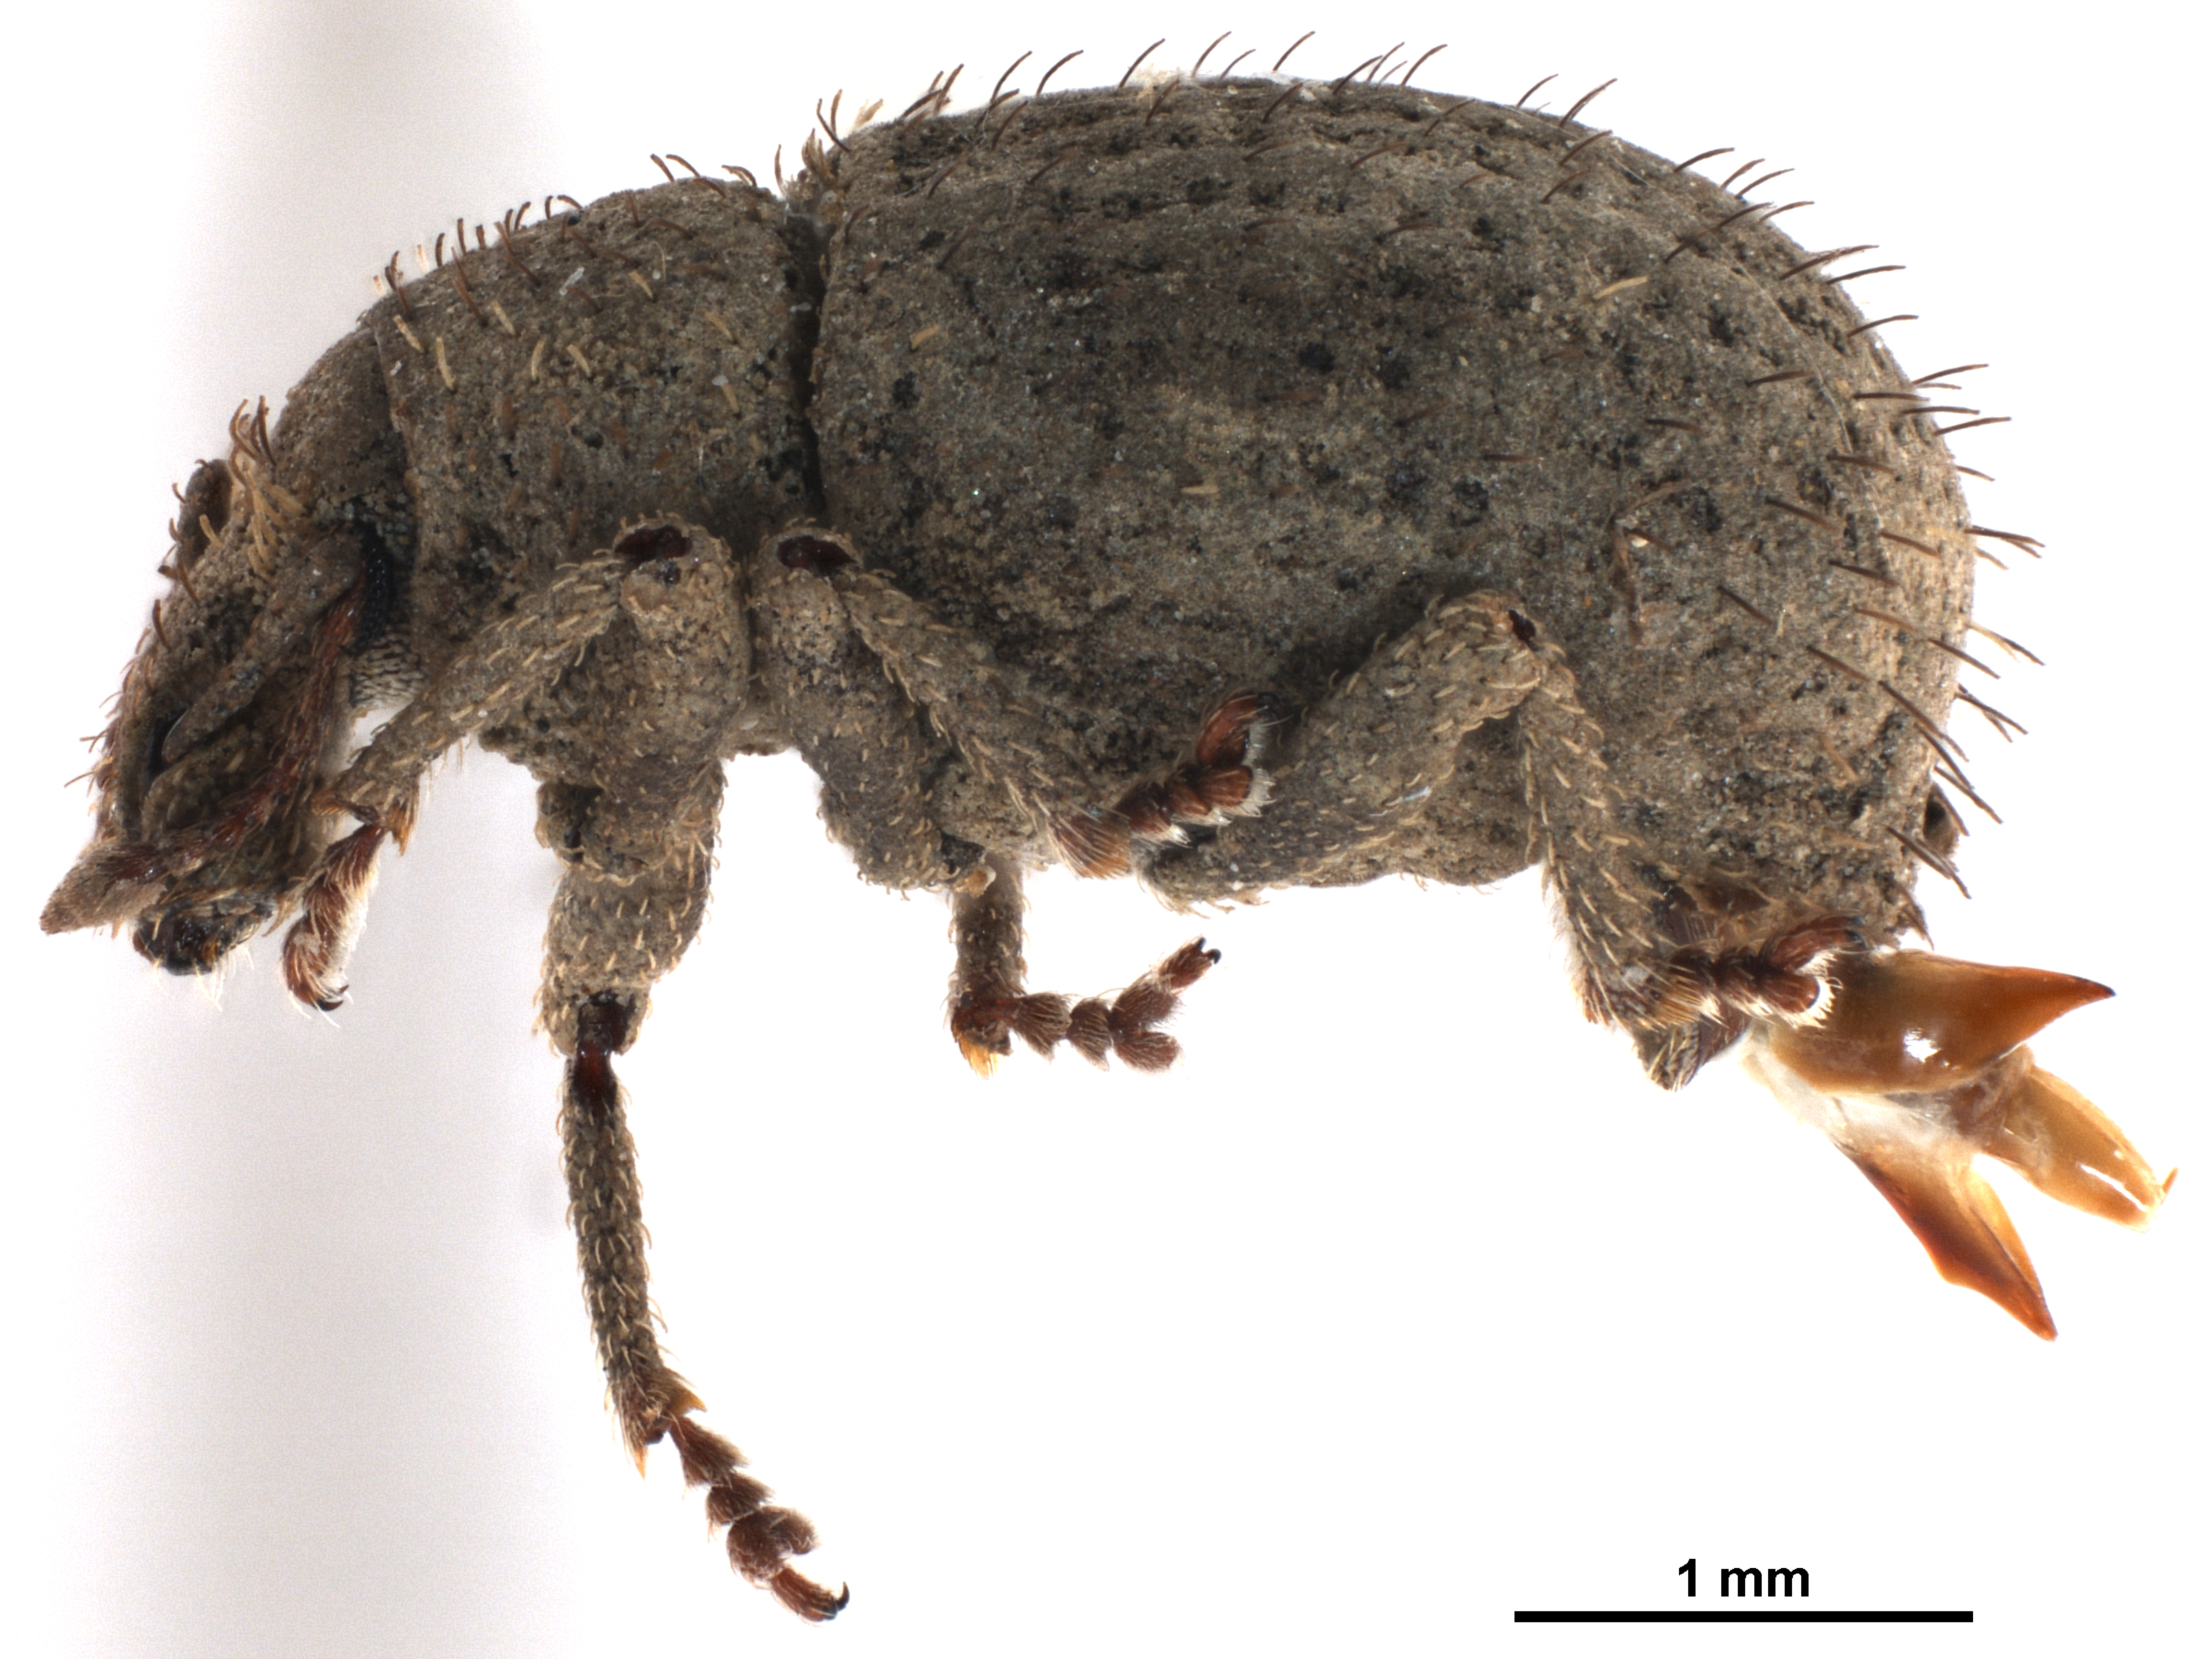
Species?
Phyxelis rigidus
